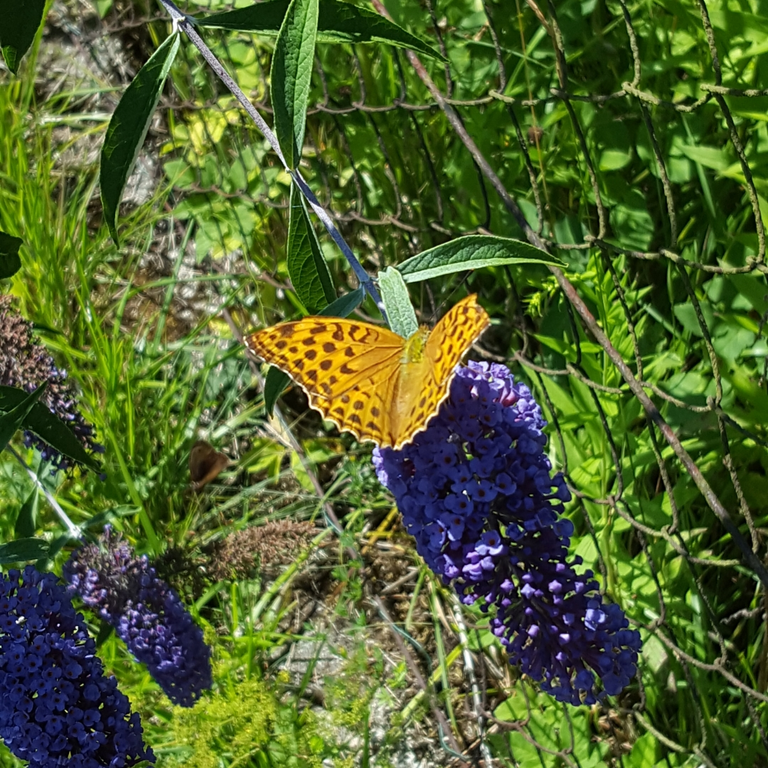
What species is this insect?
Argynnis paphia
